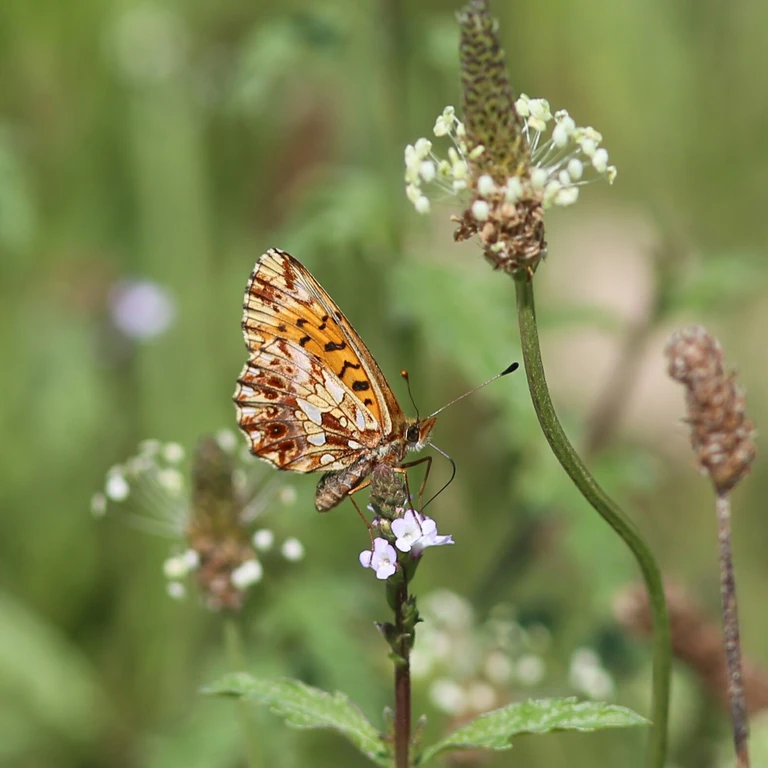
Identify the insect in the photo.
Boloria dia
